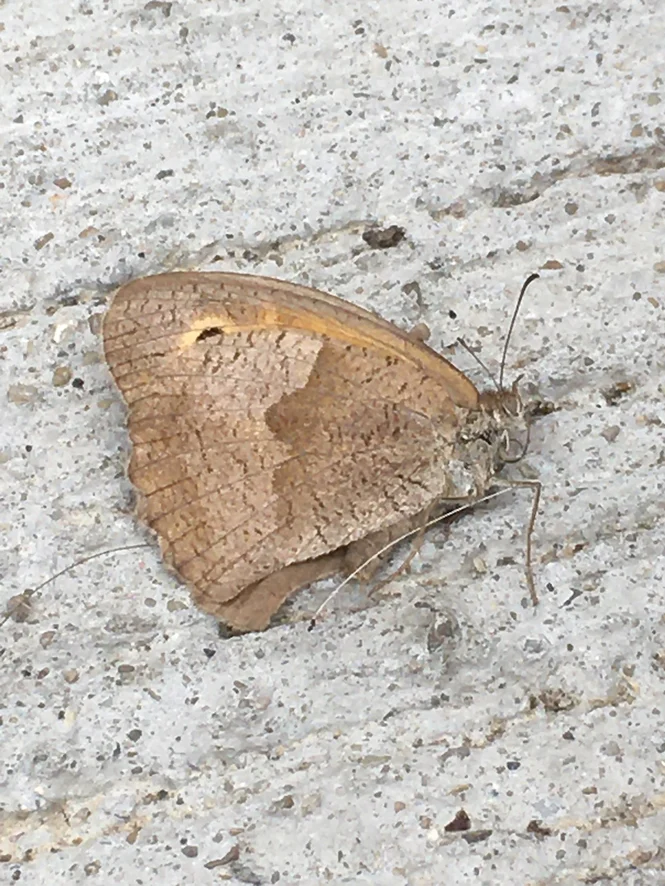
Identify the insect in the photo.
Maniola jurtina
